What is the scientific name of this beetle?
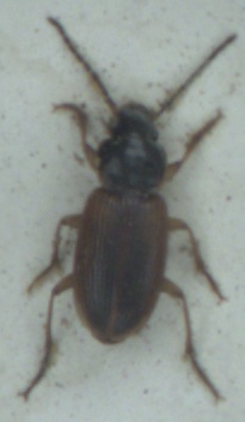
Stenolophus mixtus
